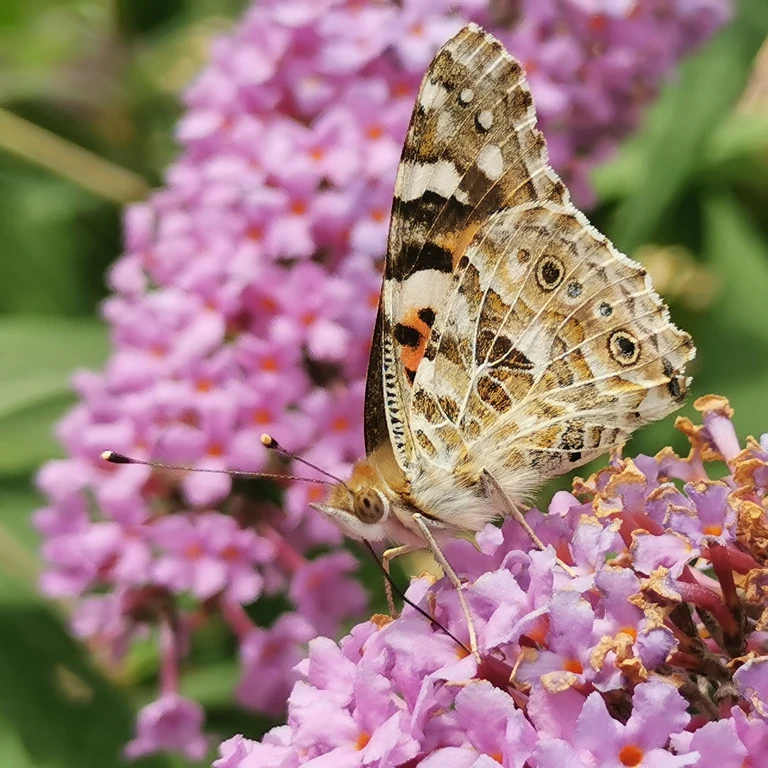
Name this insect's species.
Vanessa cardui
